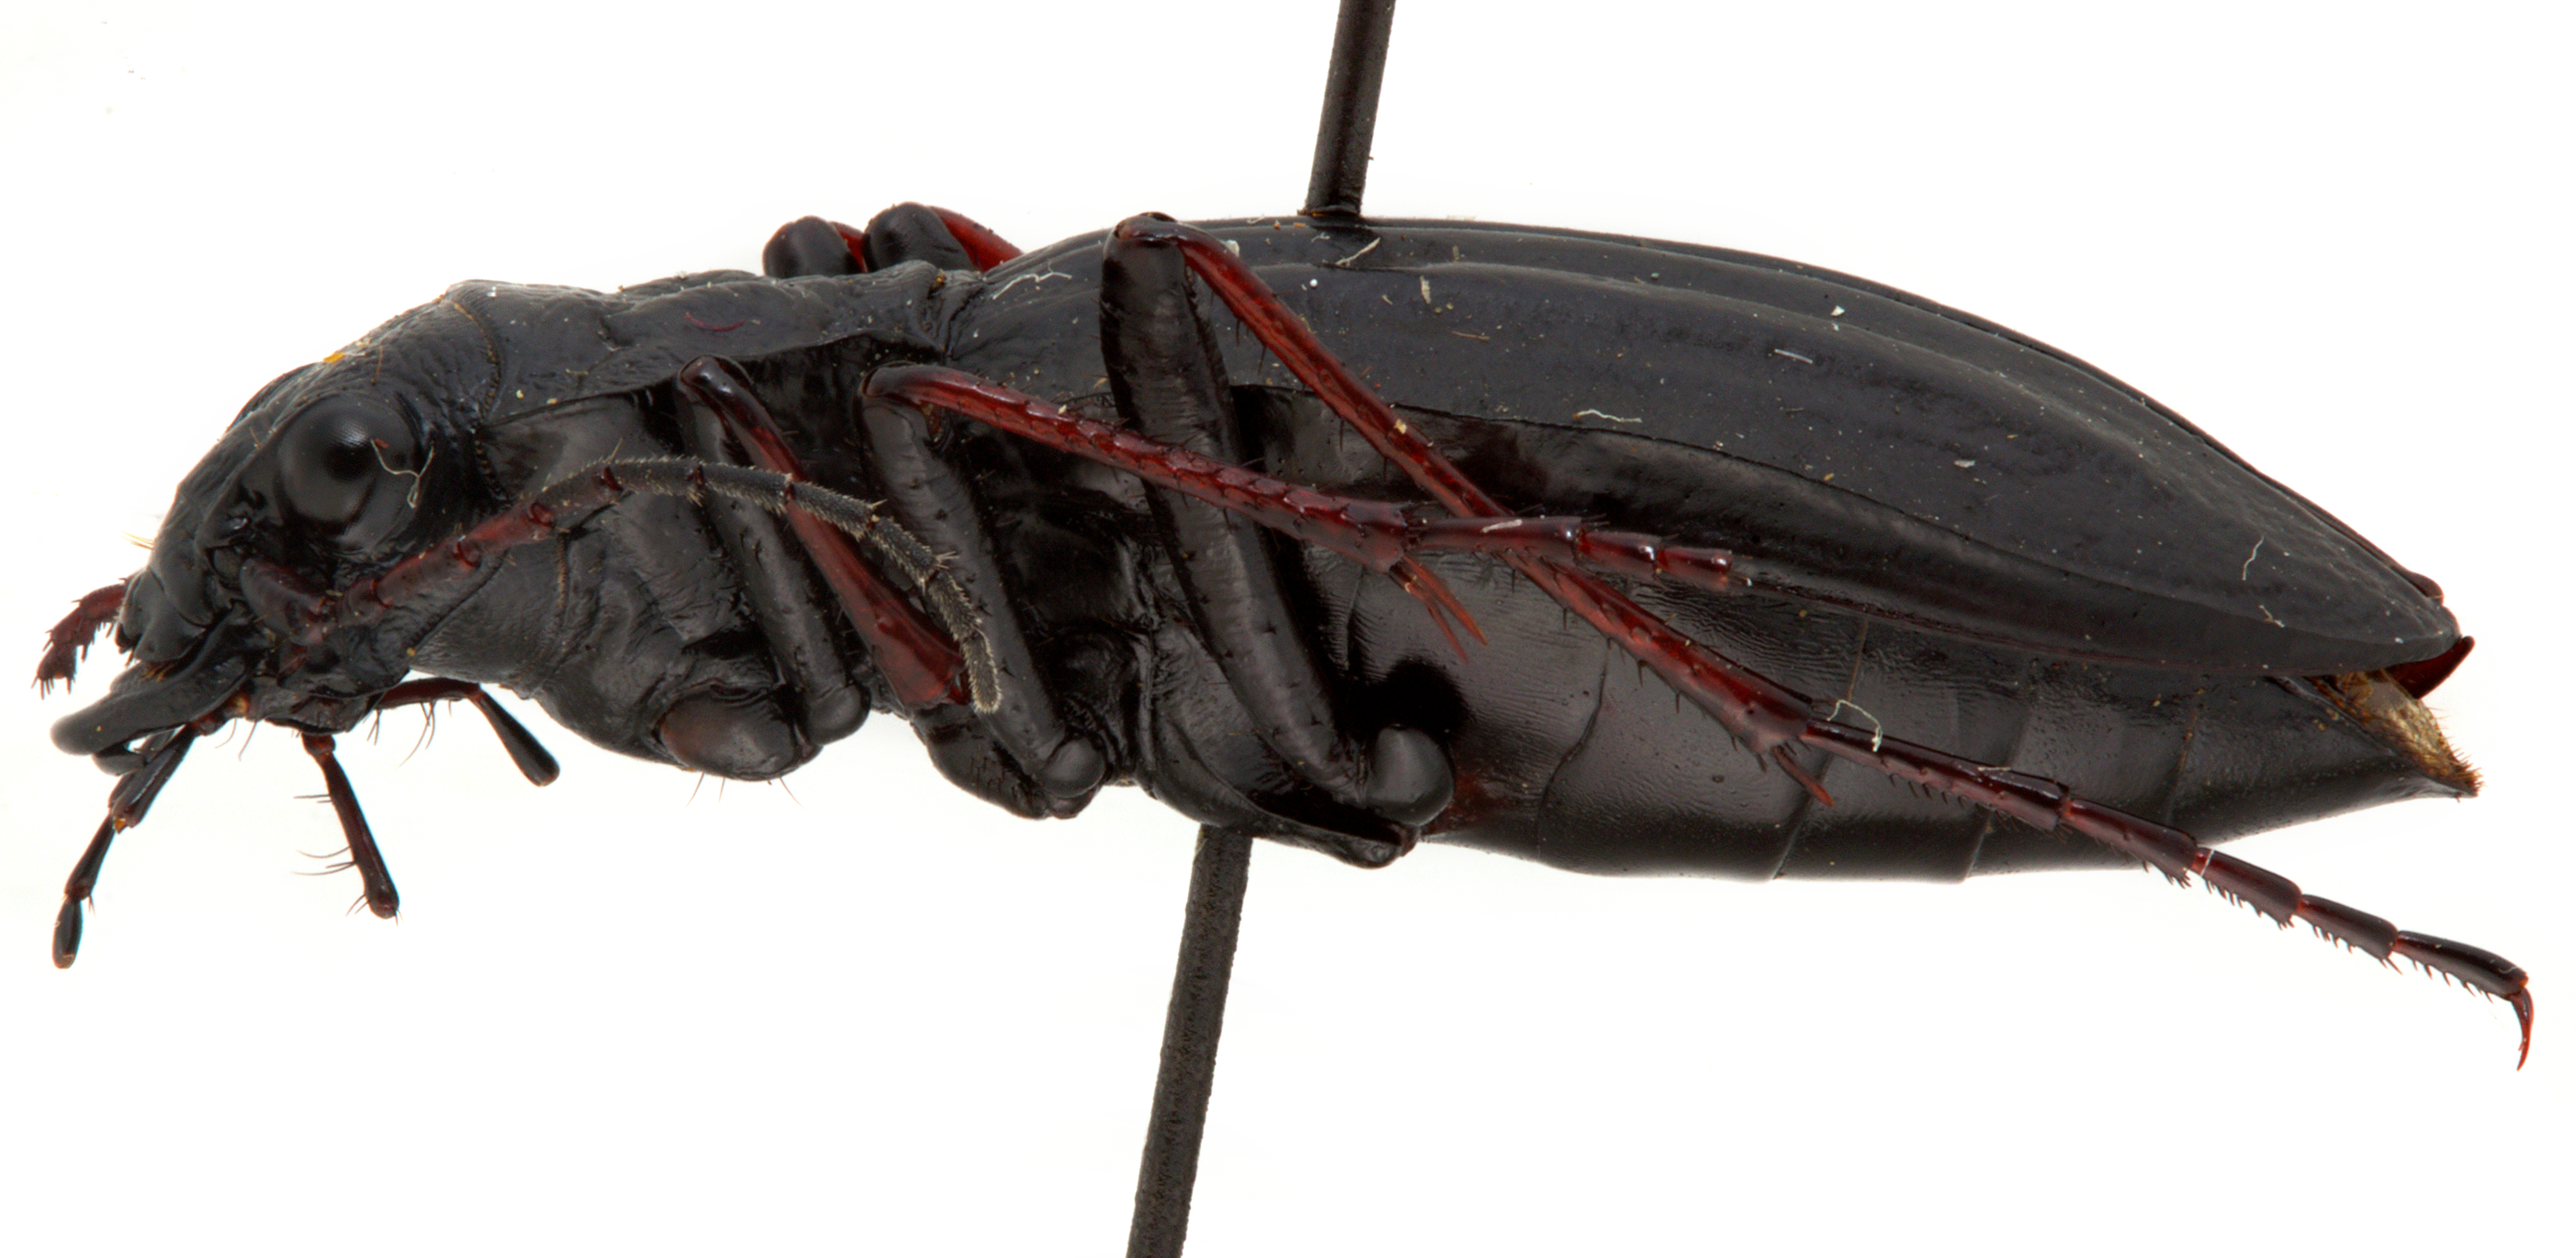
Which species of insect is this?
Picnochile fallaciosa
